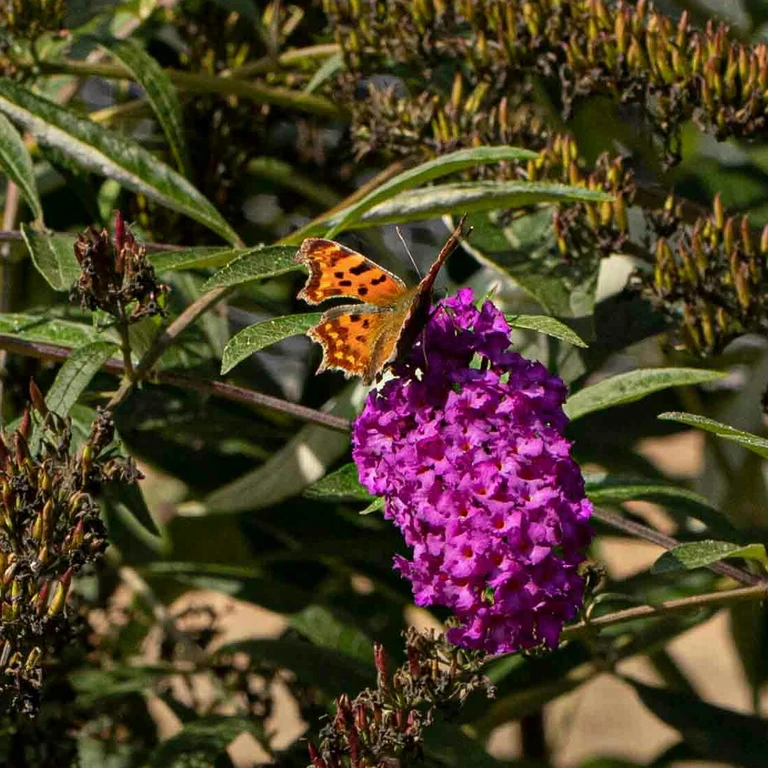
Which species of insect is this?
Polygonia c-album
